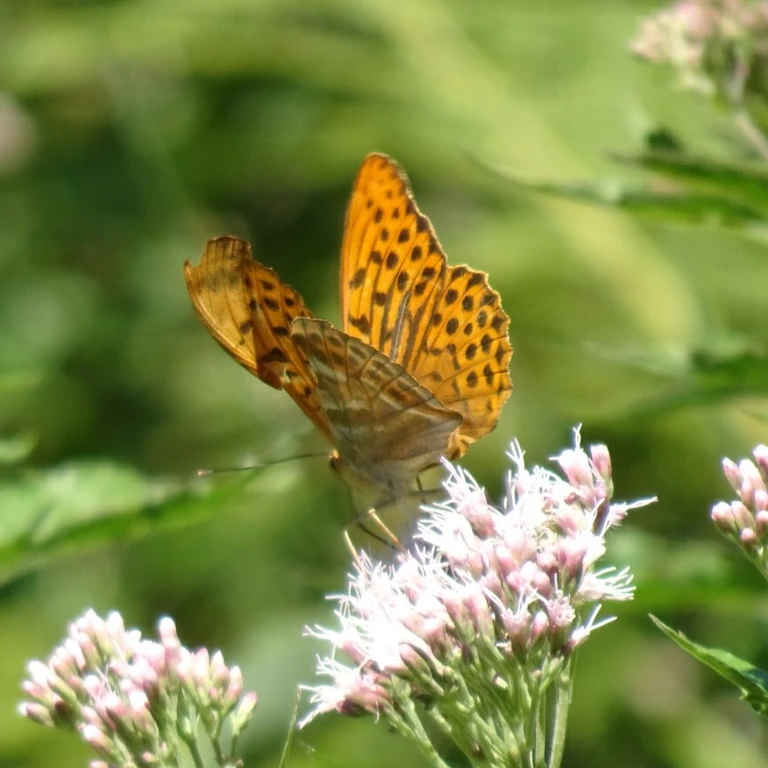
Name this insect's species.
Argynnis paphia
